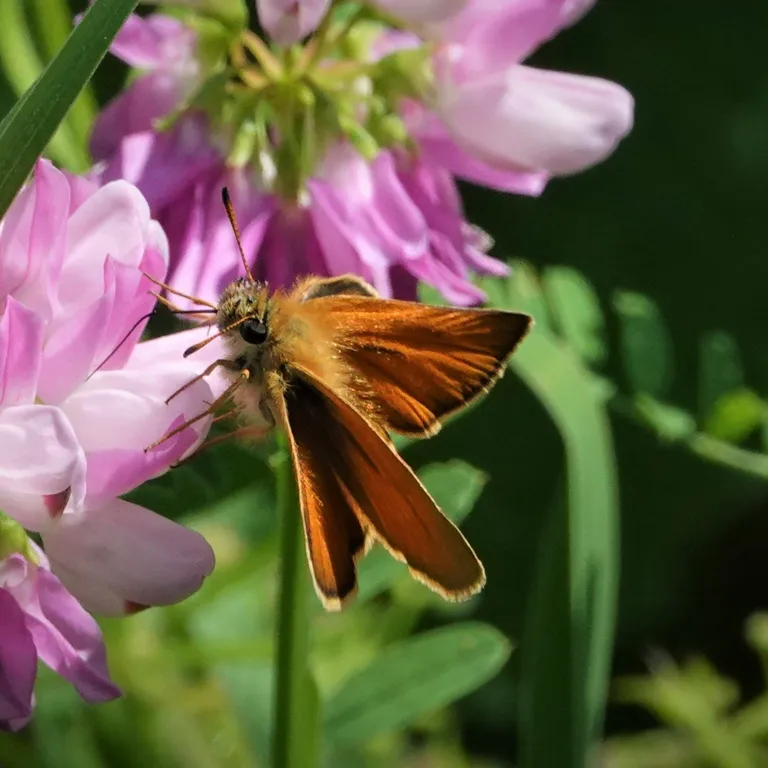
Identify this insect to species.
Thymelicus lineola
